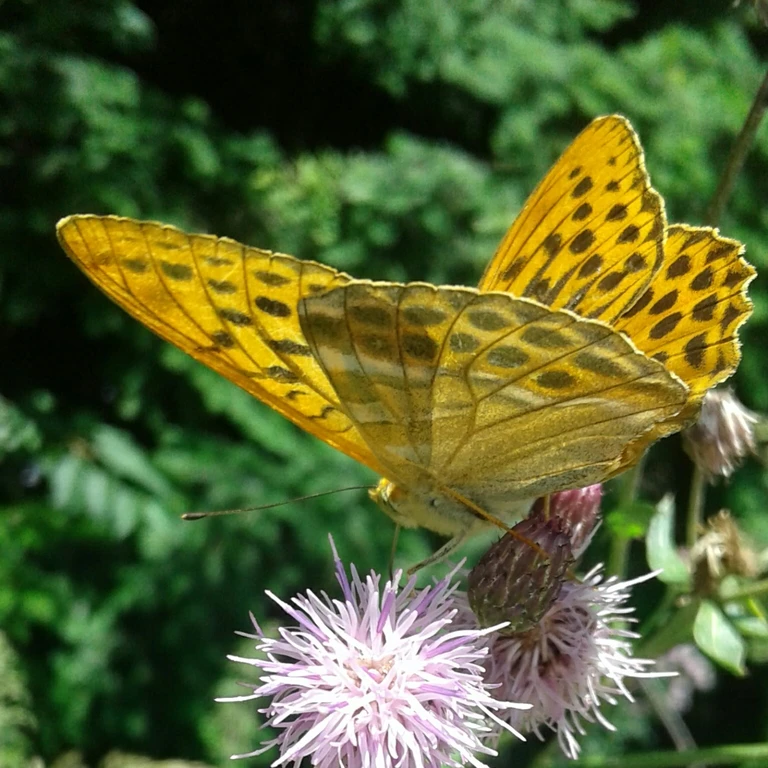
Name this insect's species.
Argynnis paphia
